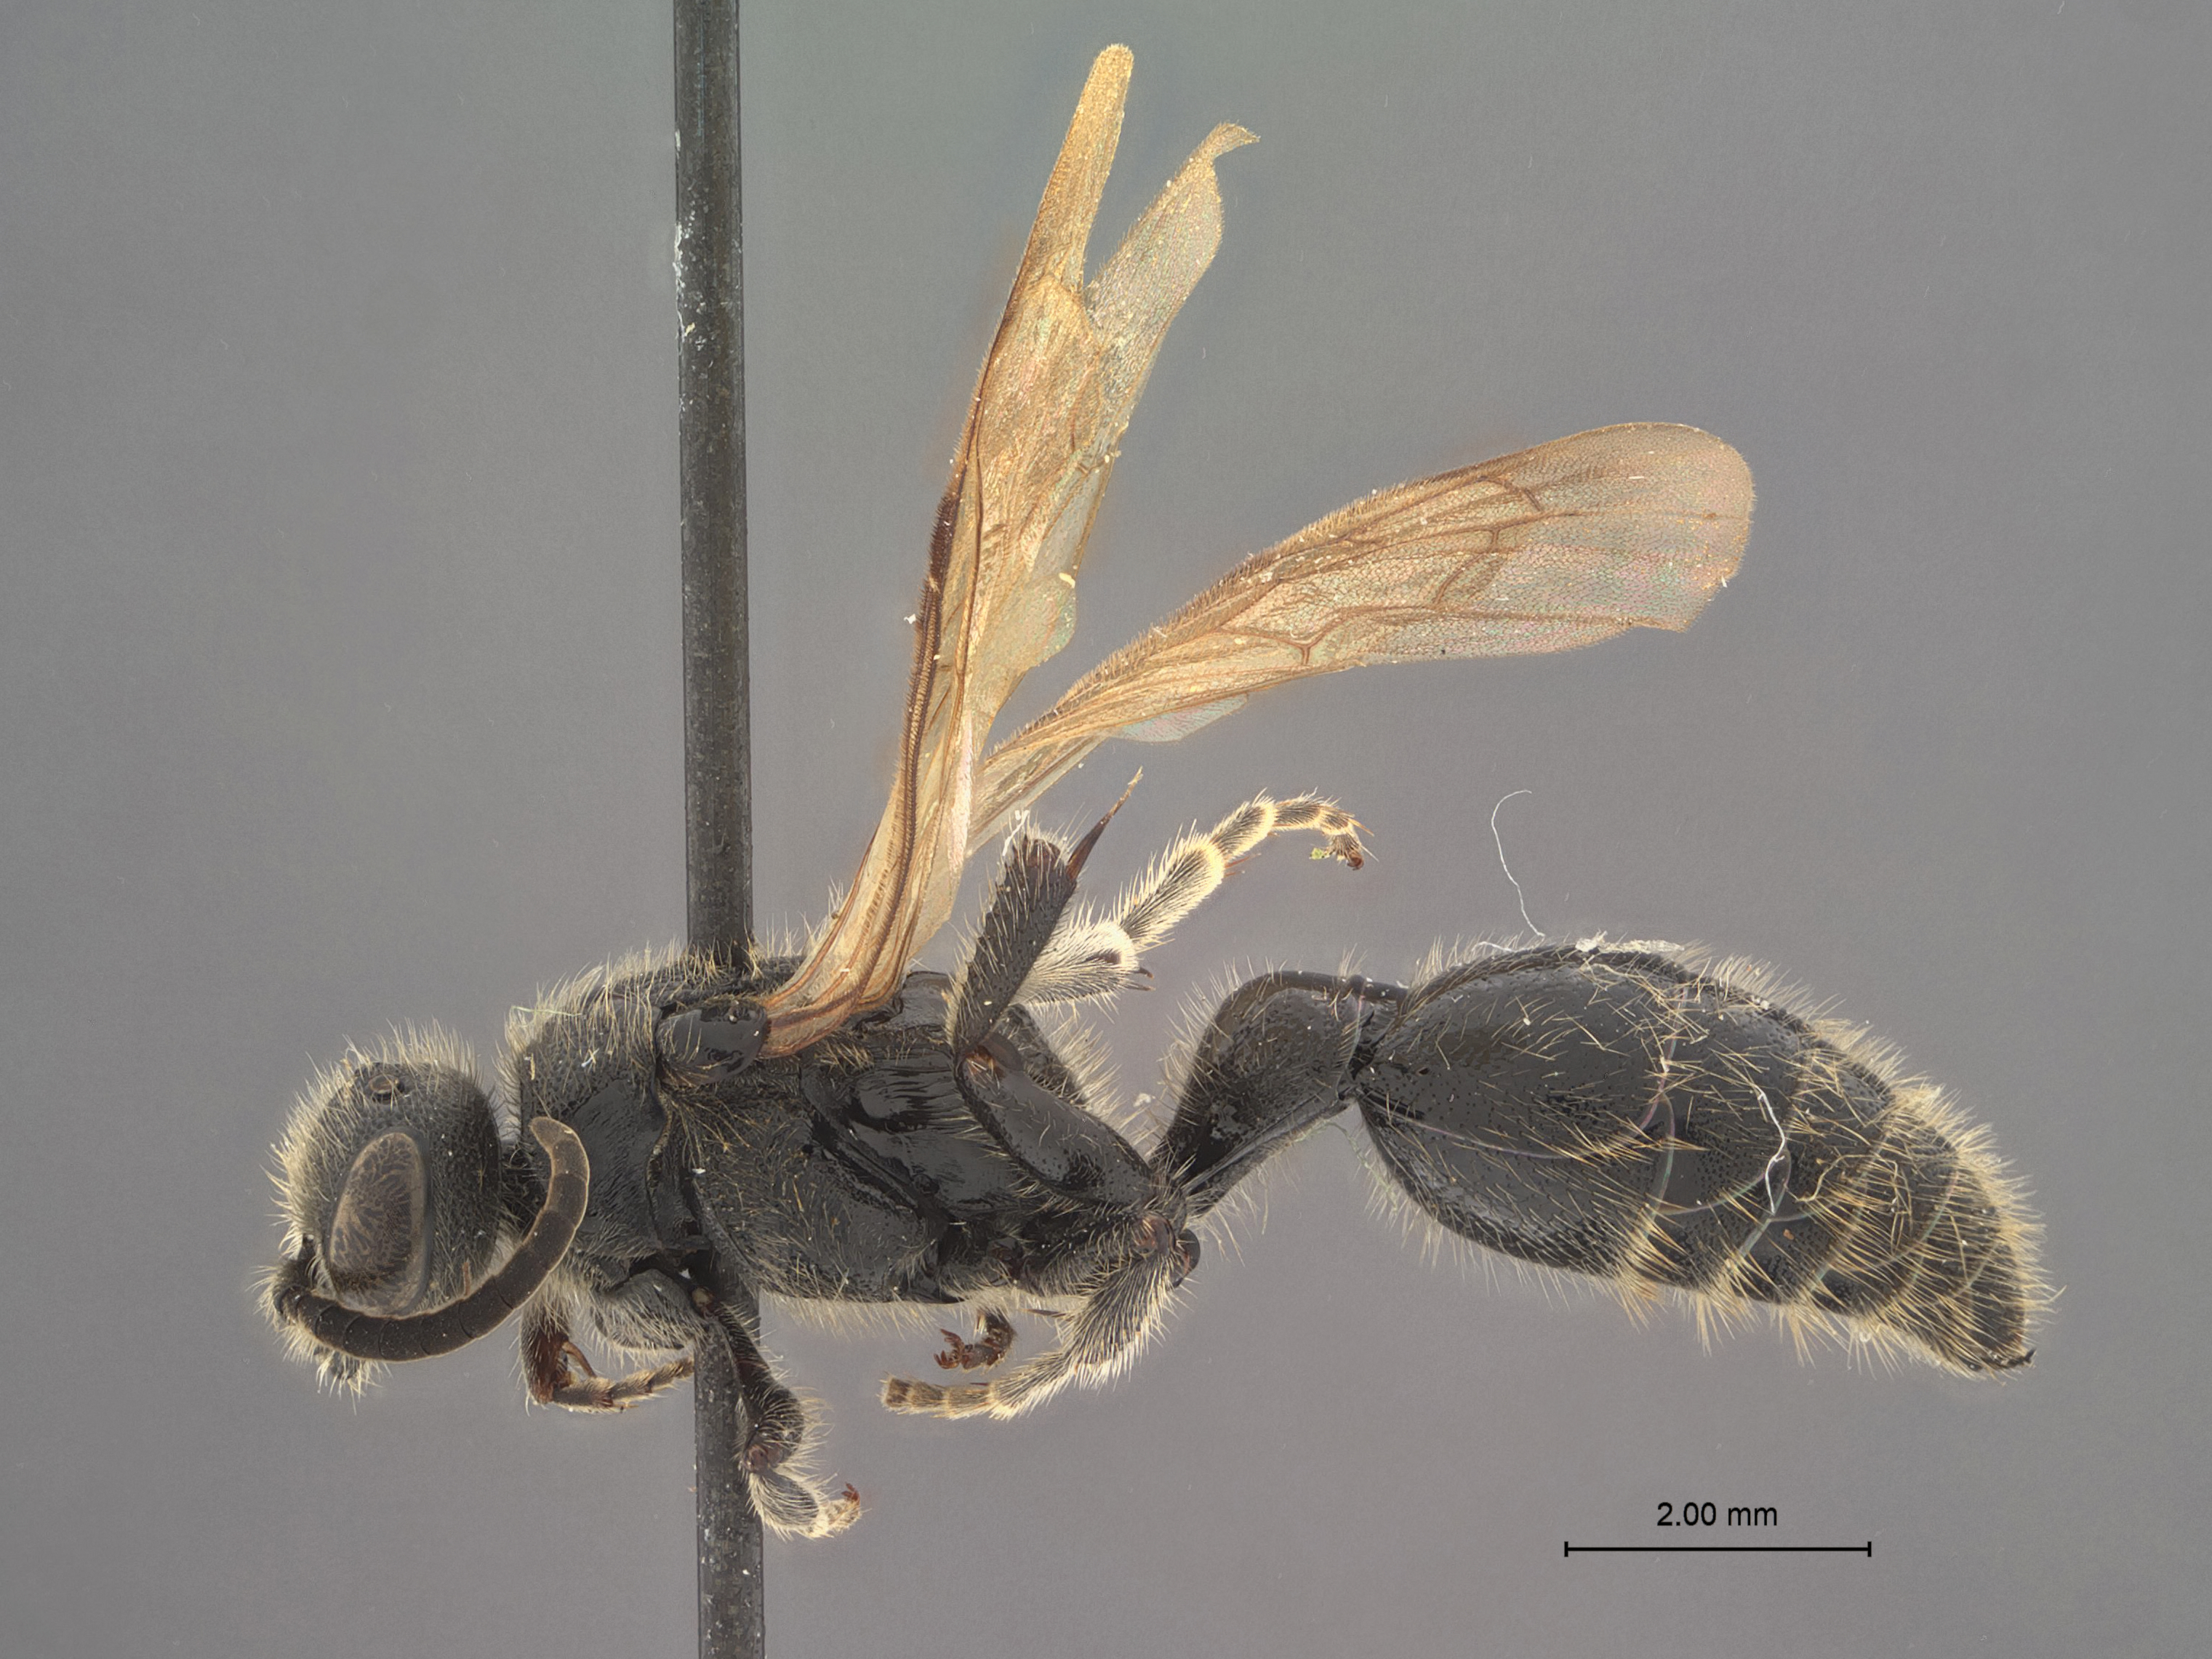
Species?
Tiphia jaliscoae
